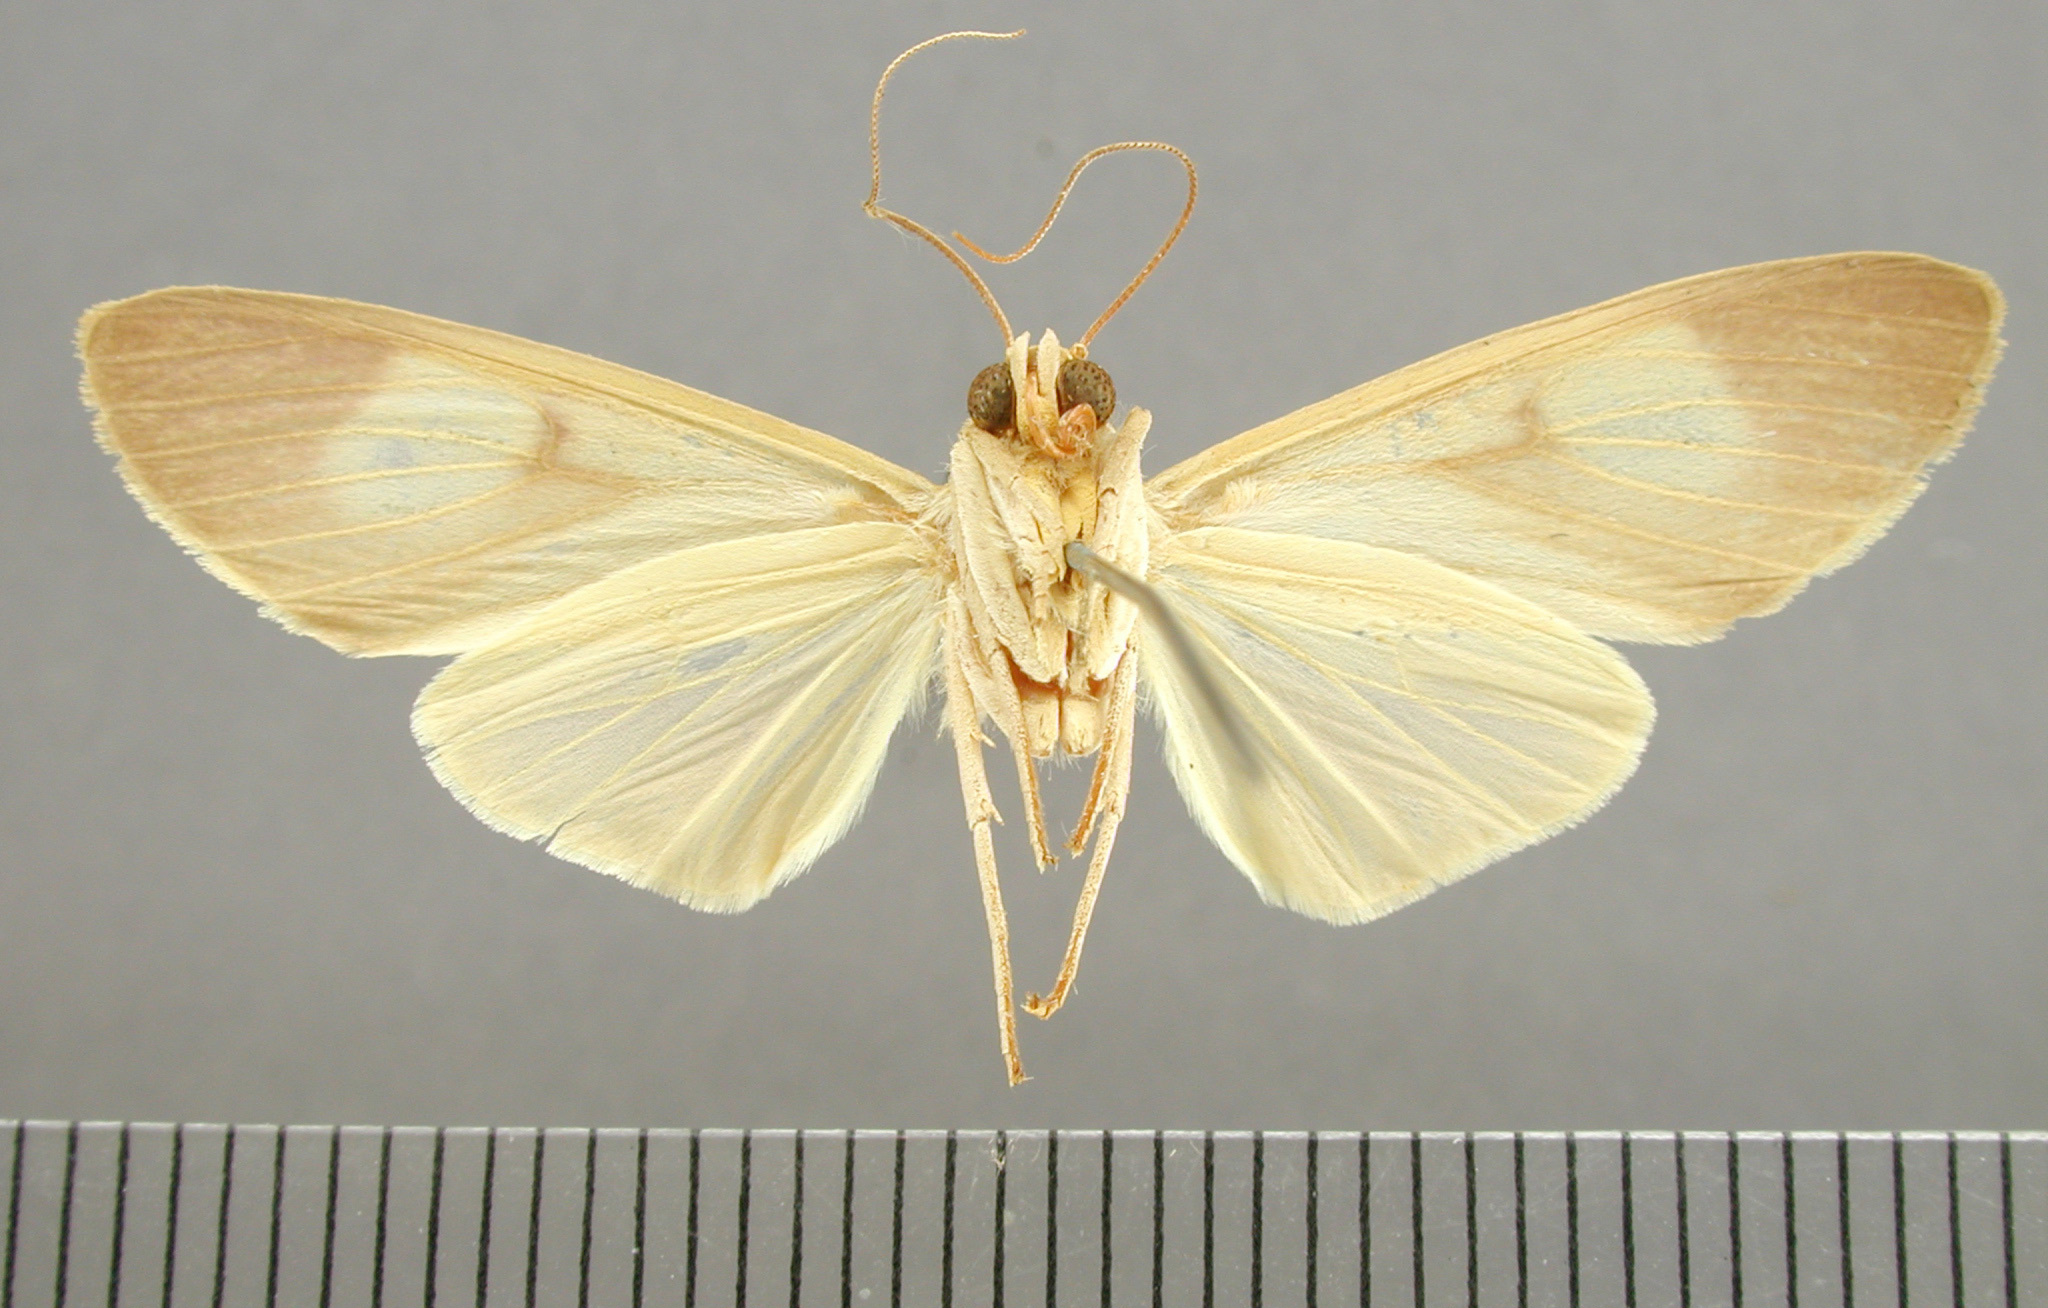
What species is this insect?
Neritos leucoplaga
